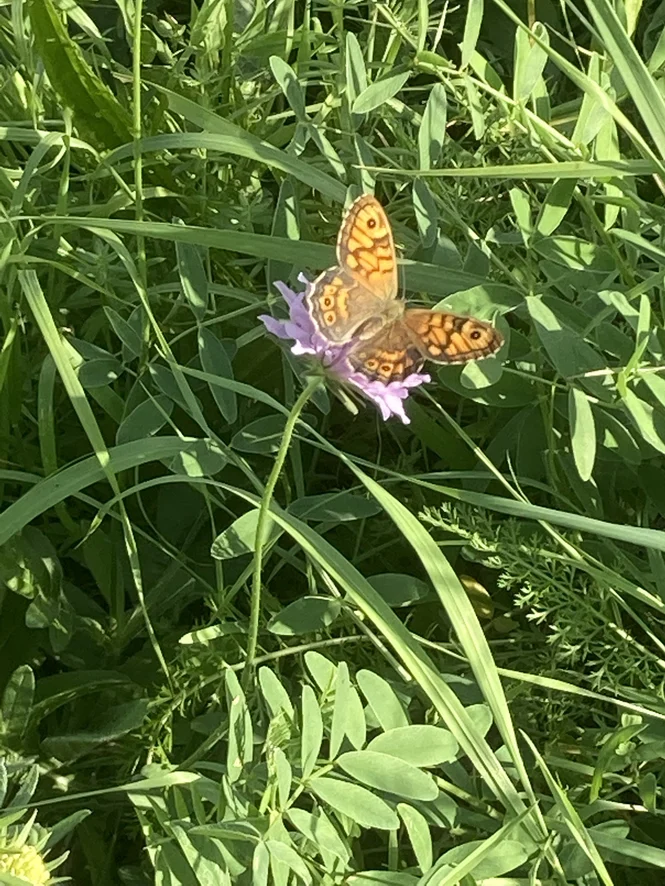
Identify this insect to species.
Lasiommata megera (also Pararge megera)
